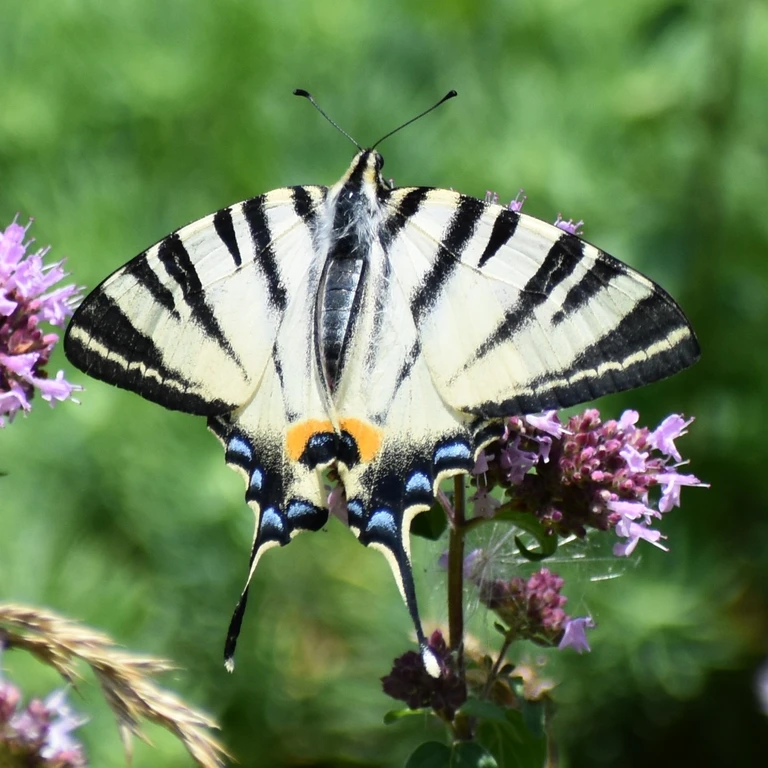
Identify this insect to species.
Iphiclides podalirius
